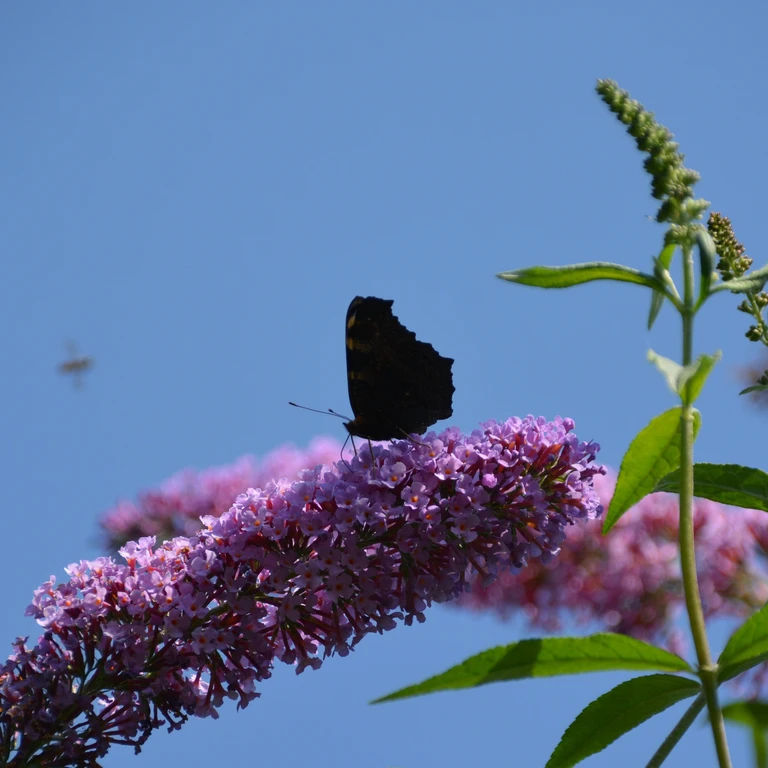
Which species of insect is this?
Aglais io
